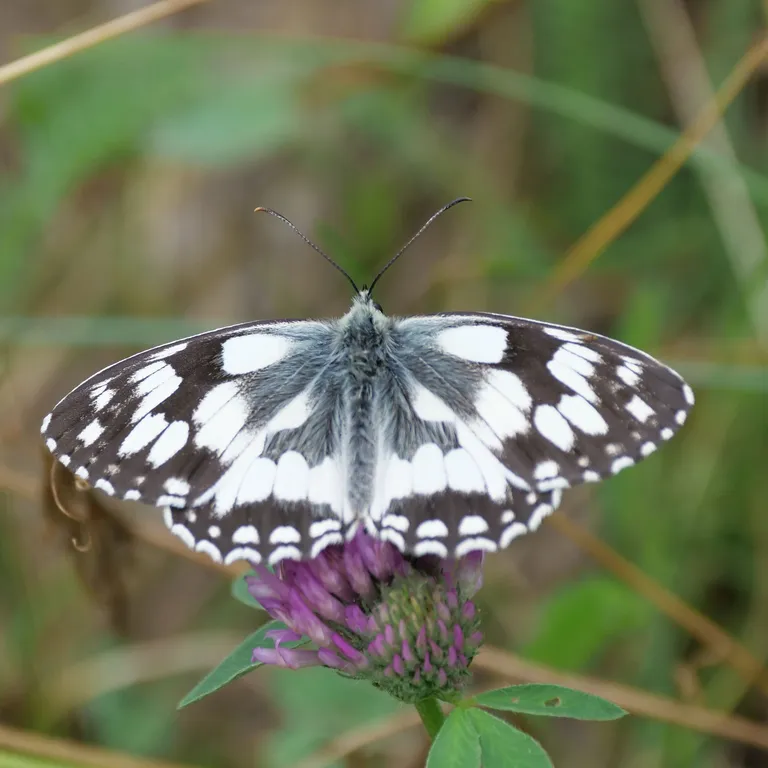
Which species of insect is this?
Melanargia galathea
